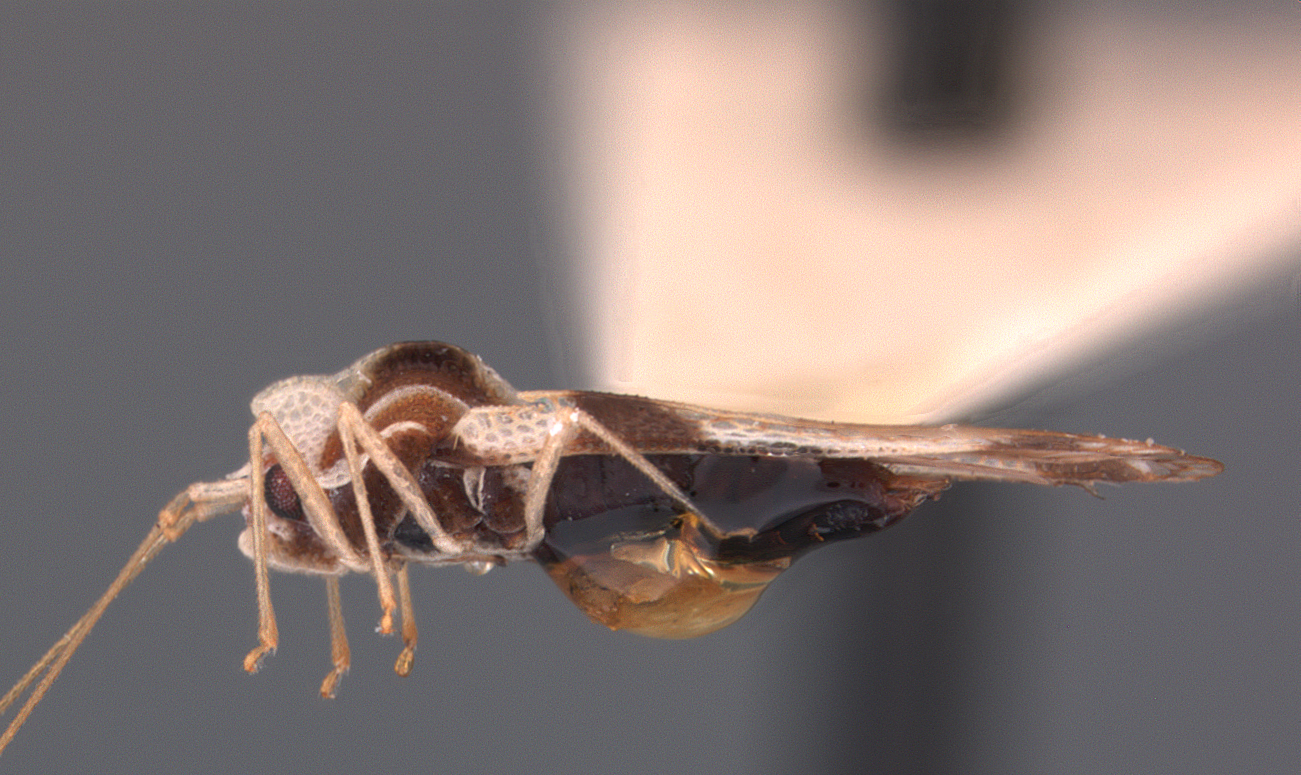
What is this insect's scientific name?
Leptopharsa inannana
